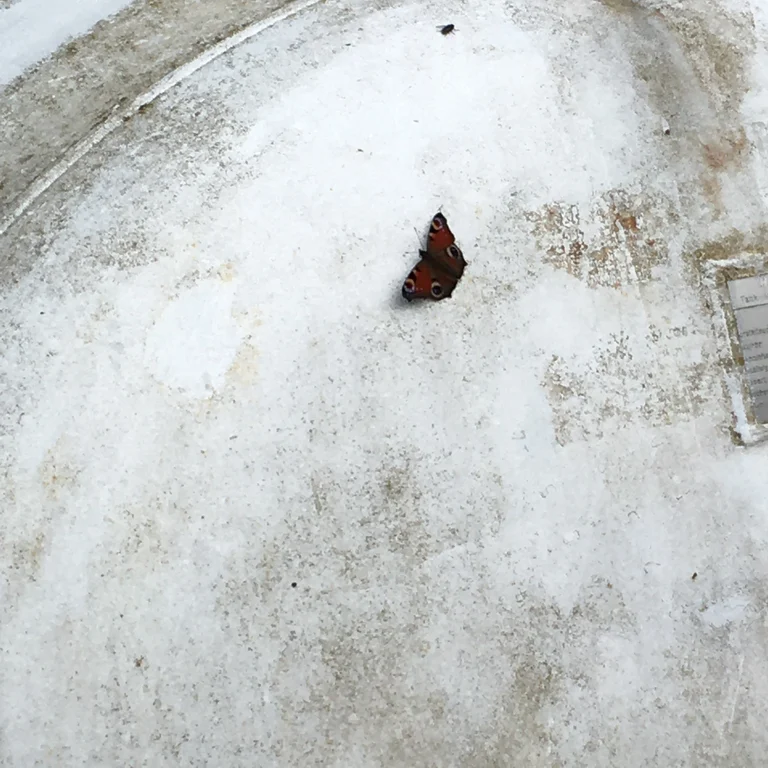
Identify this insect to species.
Aglais io
